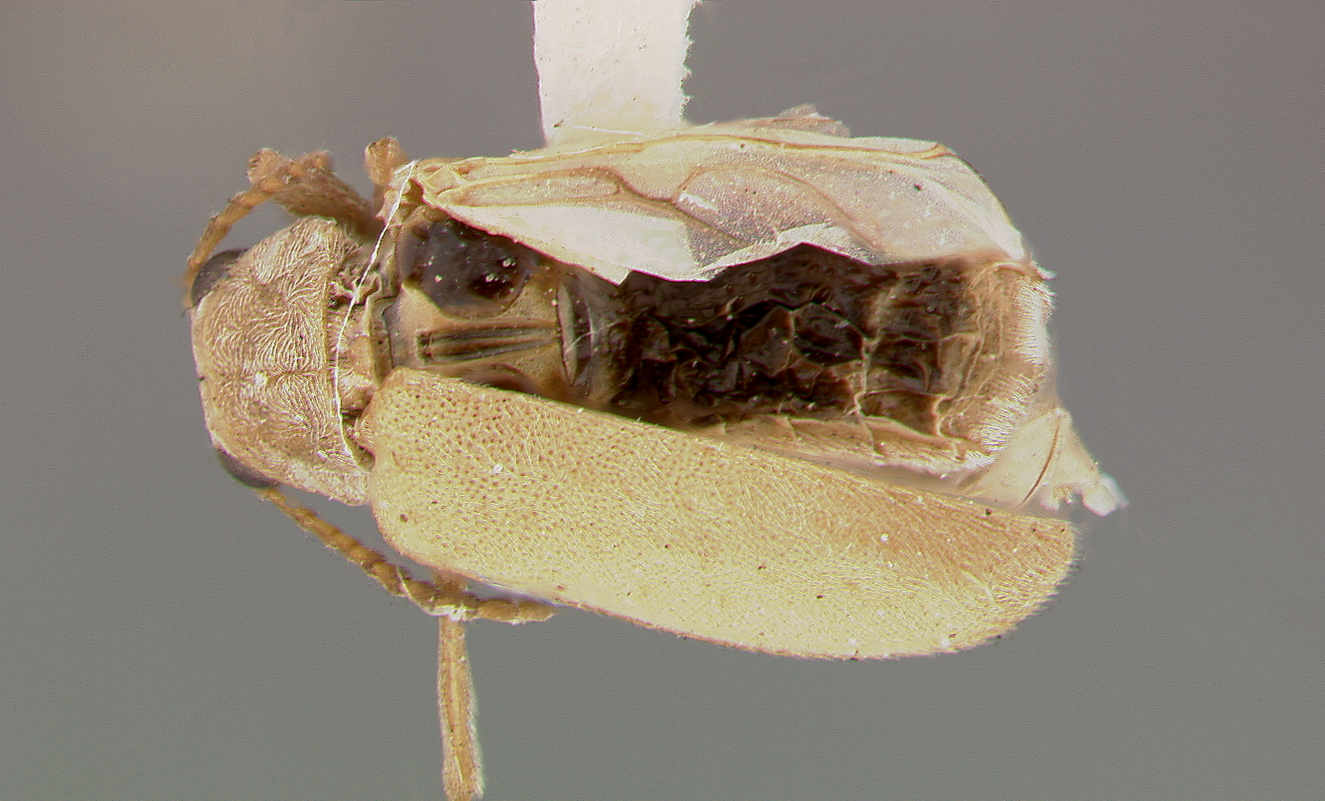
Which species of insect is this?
Monoxia elegans
